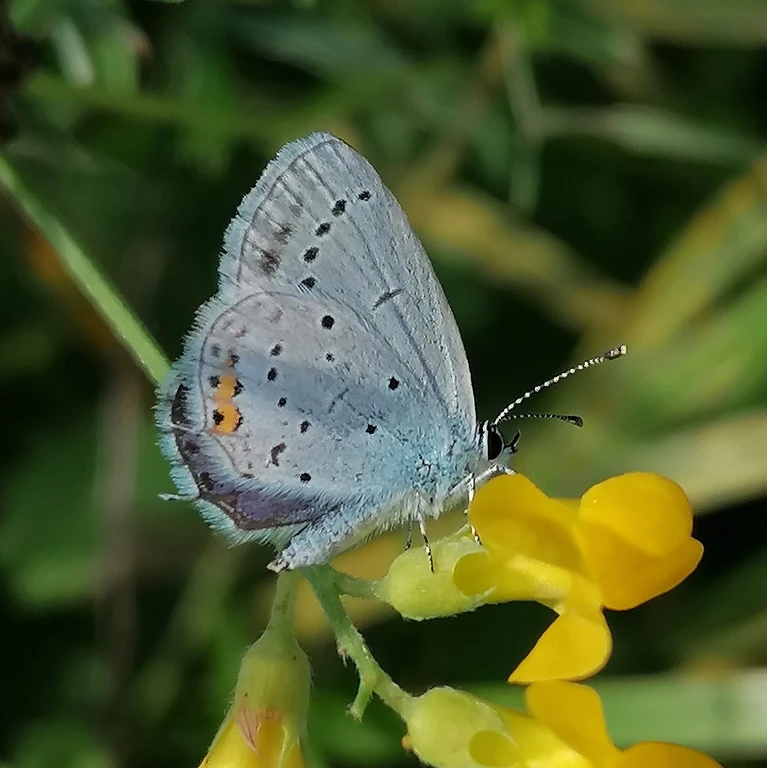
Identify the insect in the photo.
Cupido argiades (also Elkalyce argiades)
